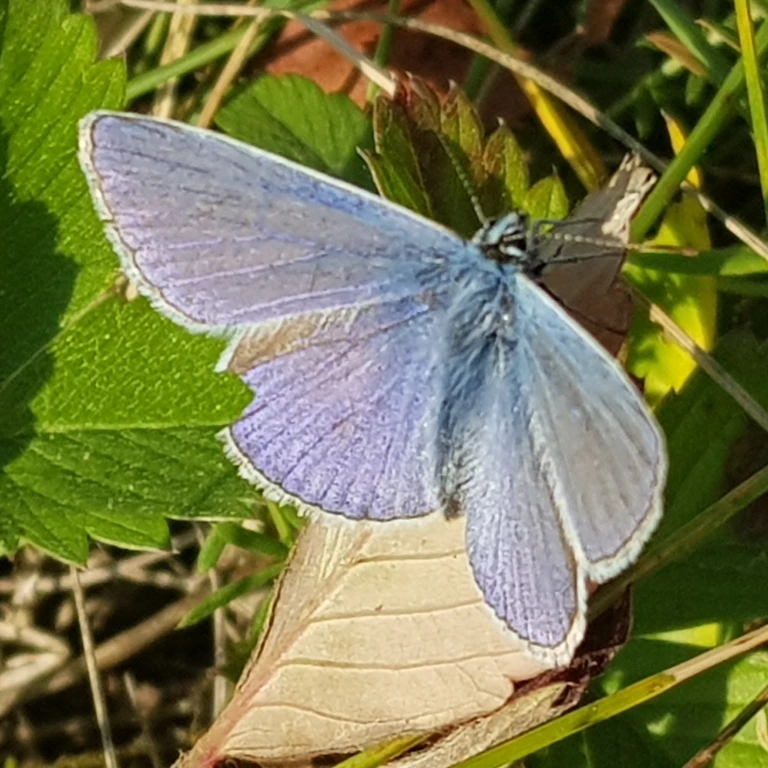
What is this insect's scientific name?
Polyommatus icarus
